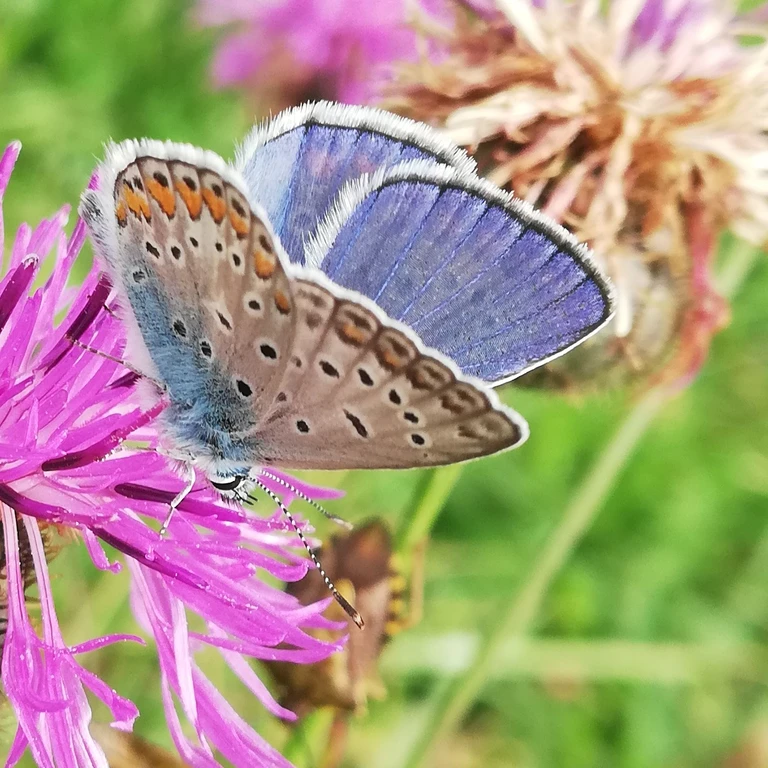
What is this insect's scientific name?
Polyommatus icarus
